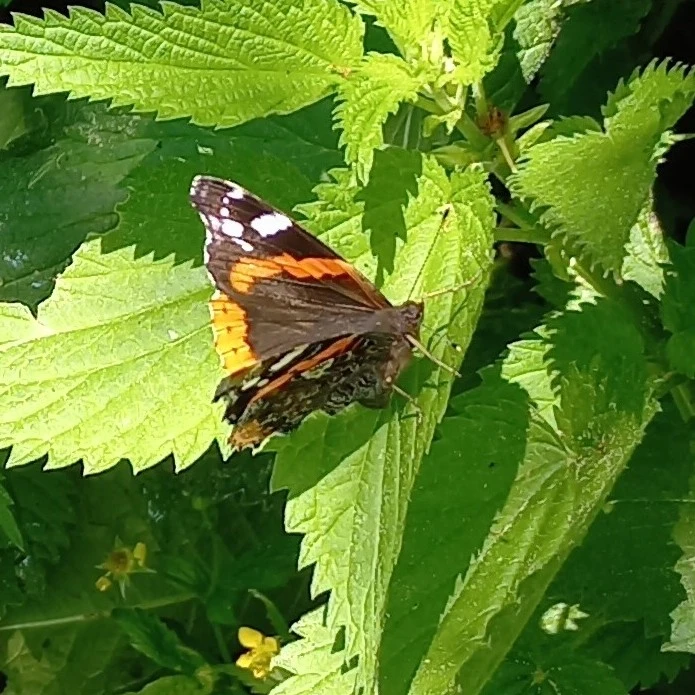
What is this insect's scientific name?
Vanessa atalanta
